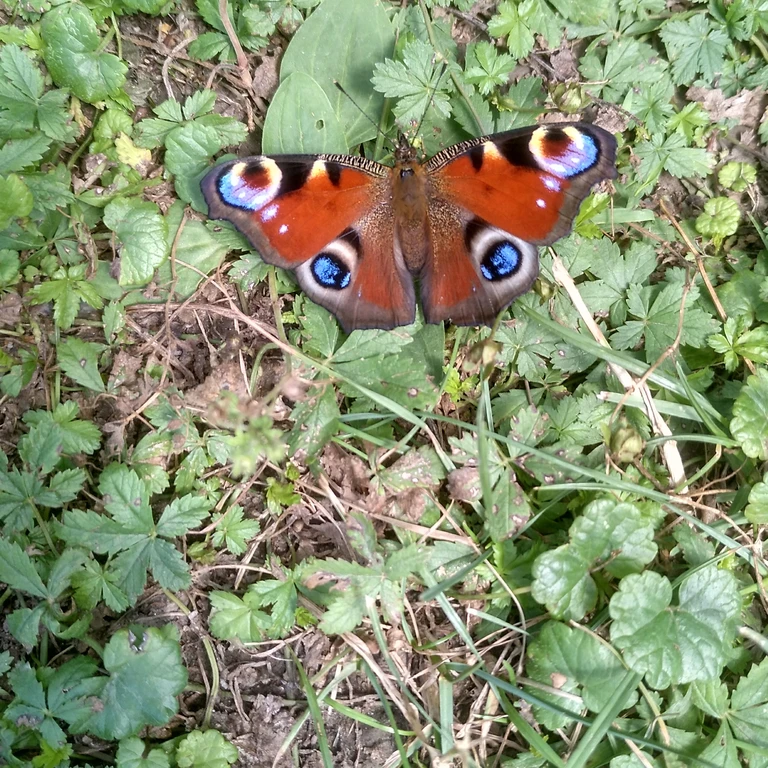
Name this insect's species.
Aglais io
